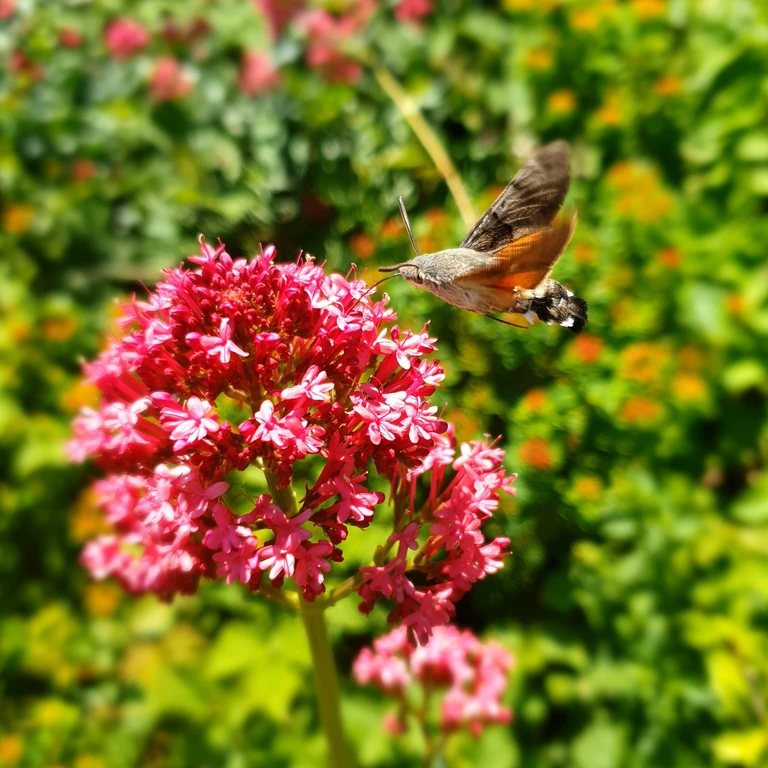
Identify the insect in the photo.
Macroglossum stellatarum
